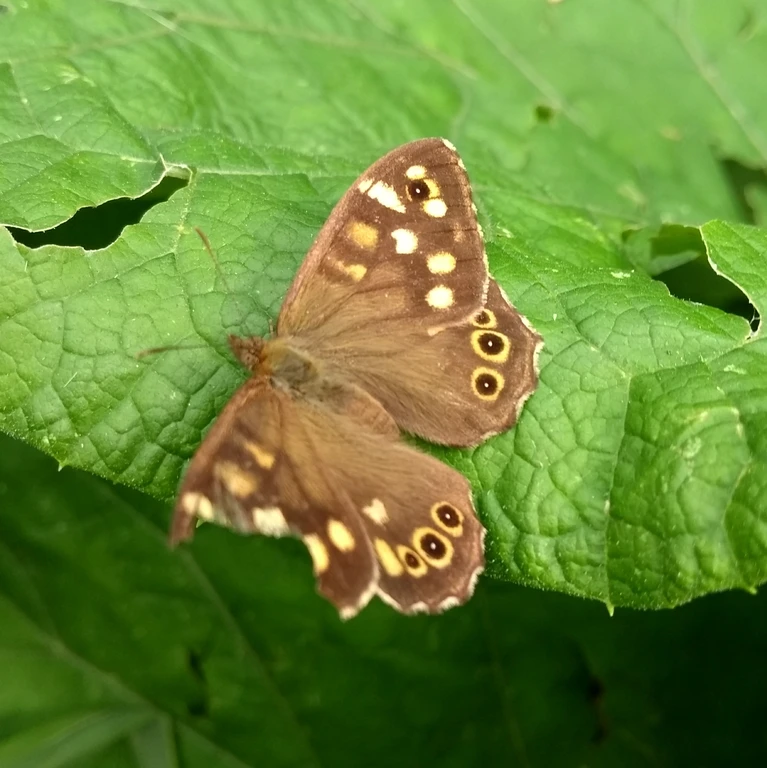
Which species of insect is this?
Pararge aegeria
